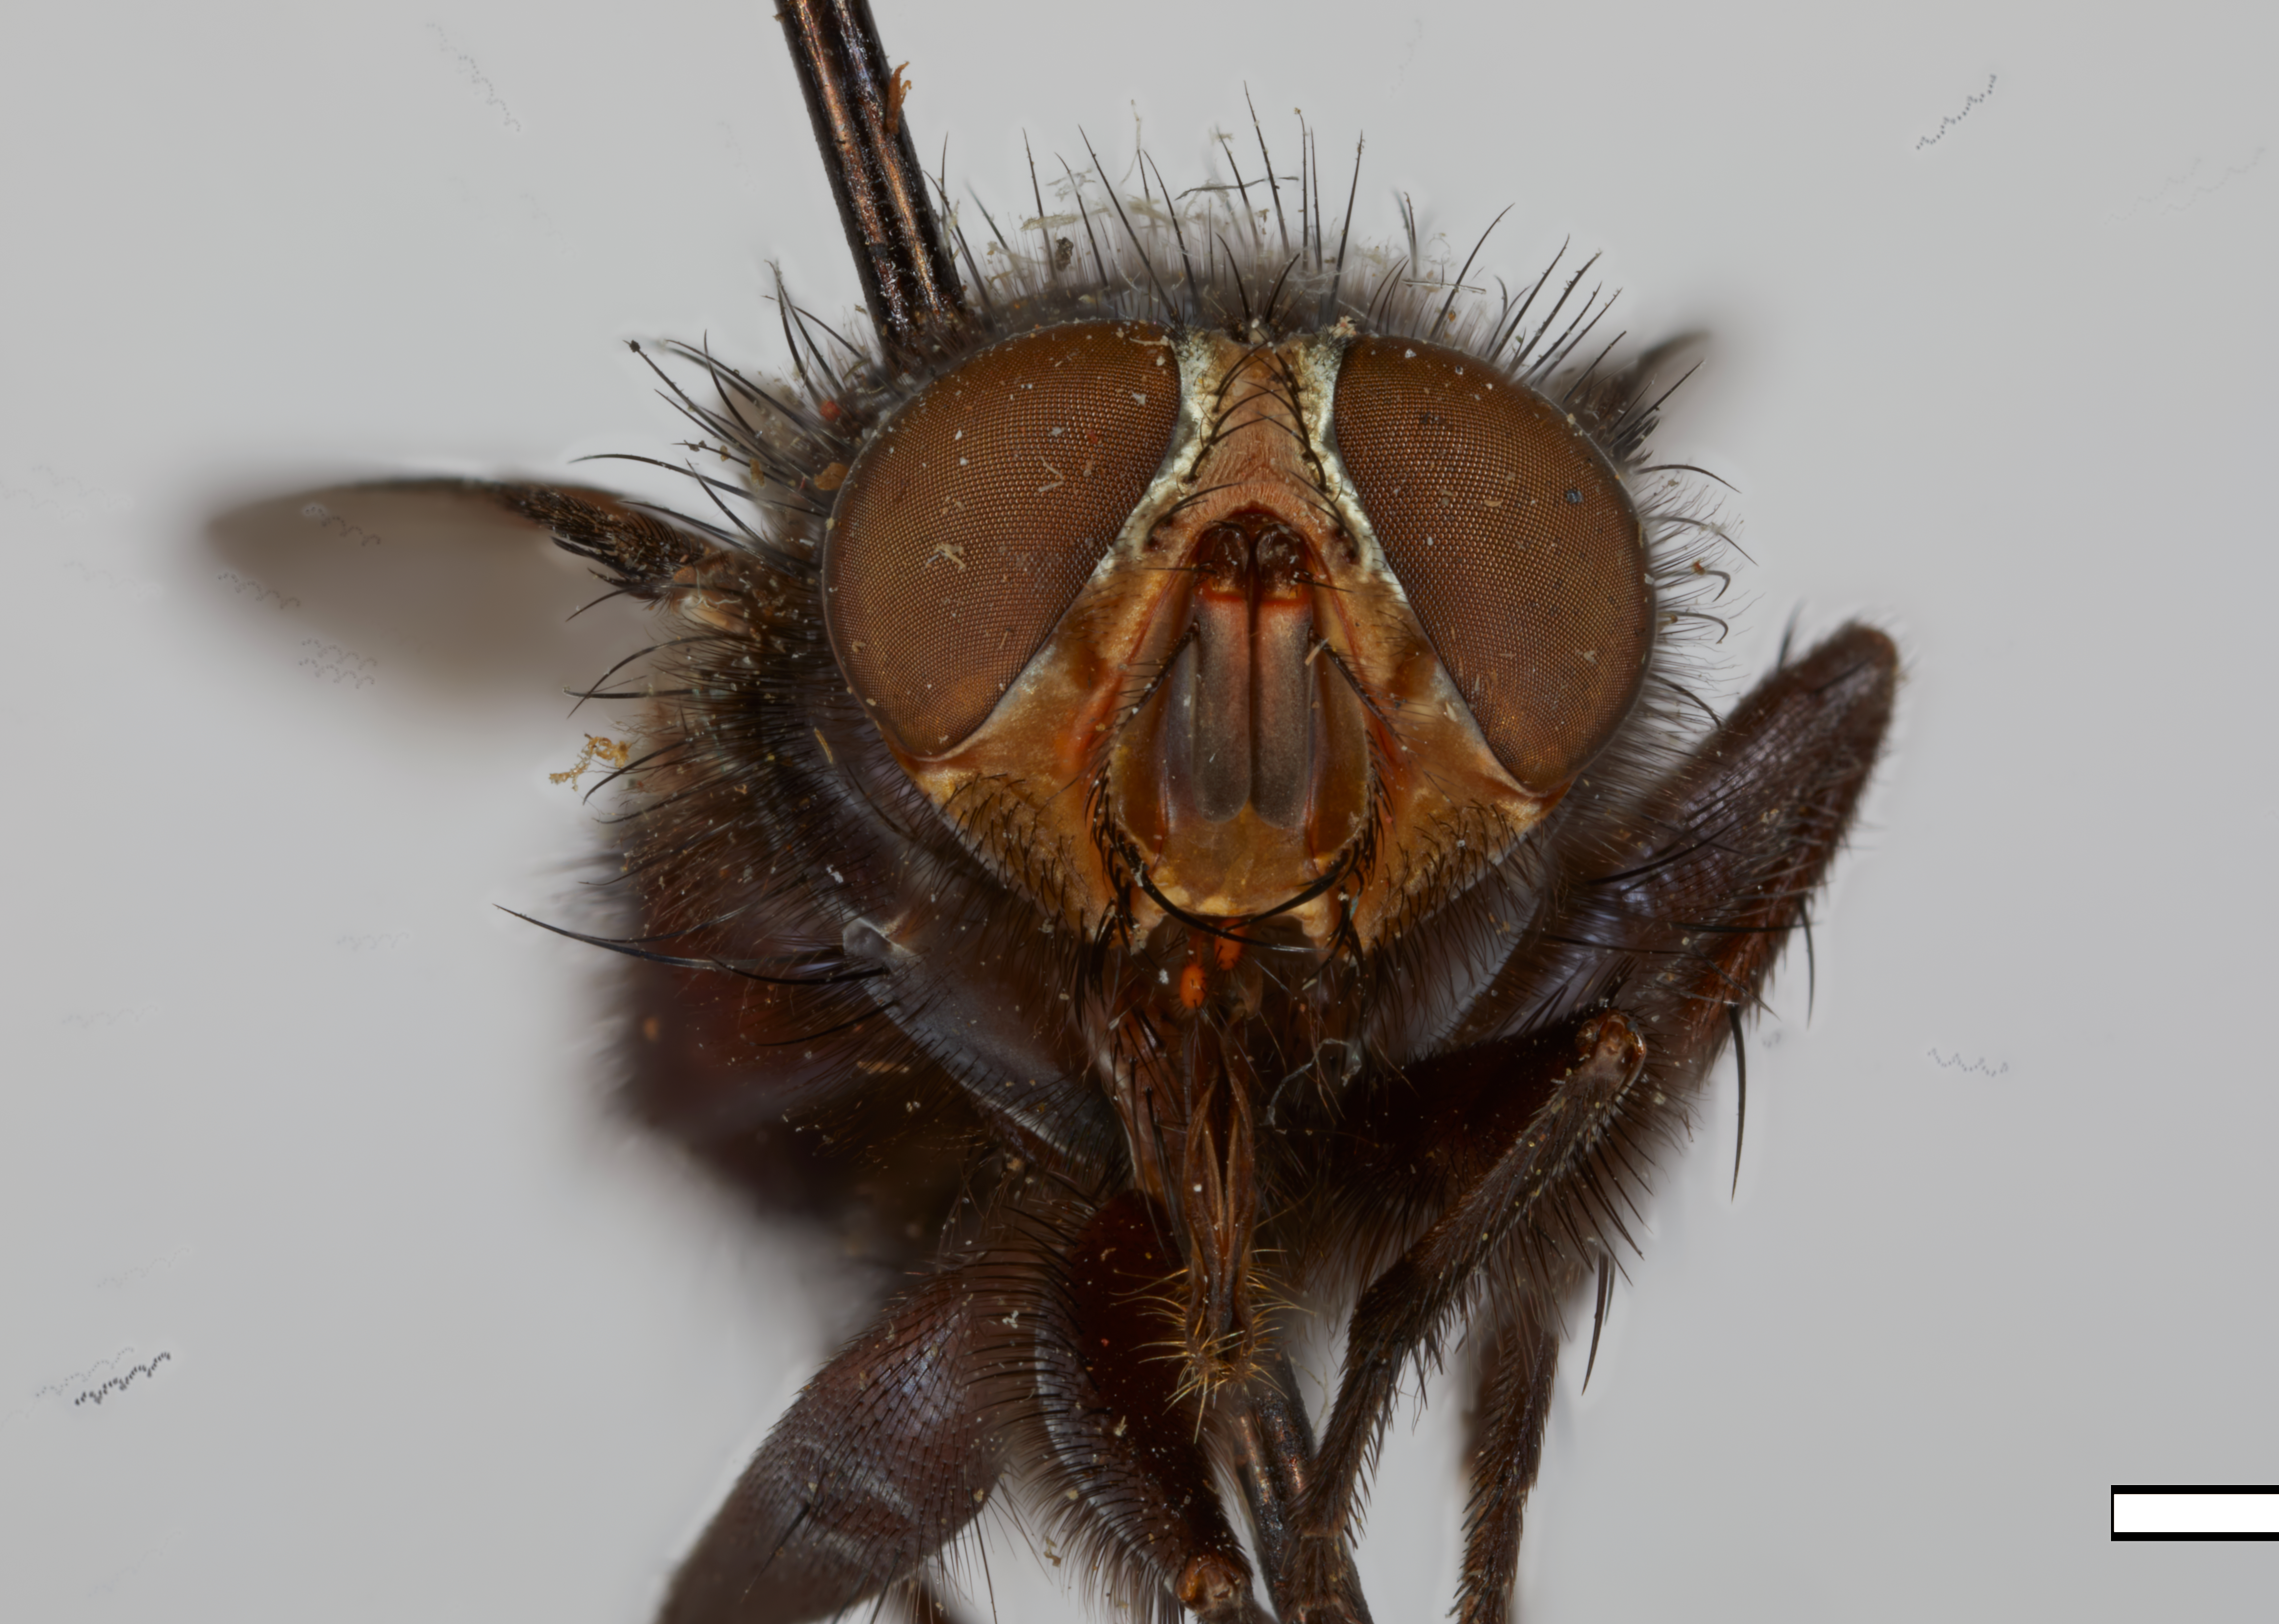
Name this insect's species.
Cynomyia americana
